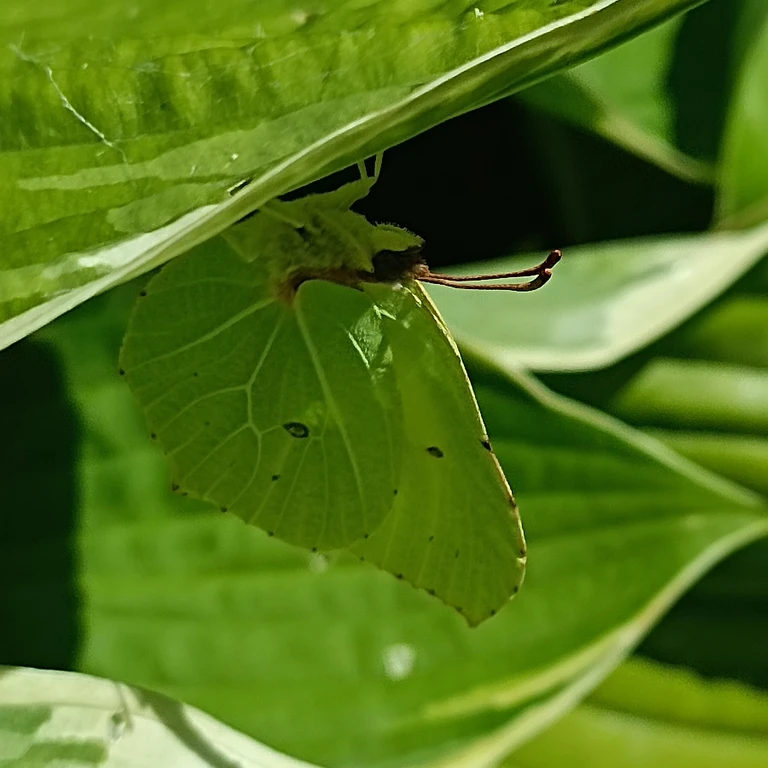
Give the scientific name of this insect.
Gonepteryx rhamni
